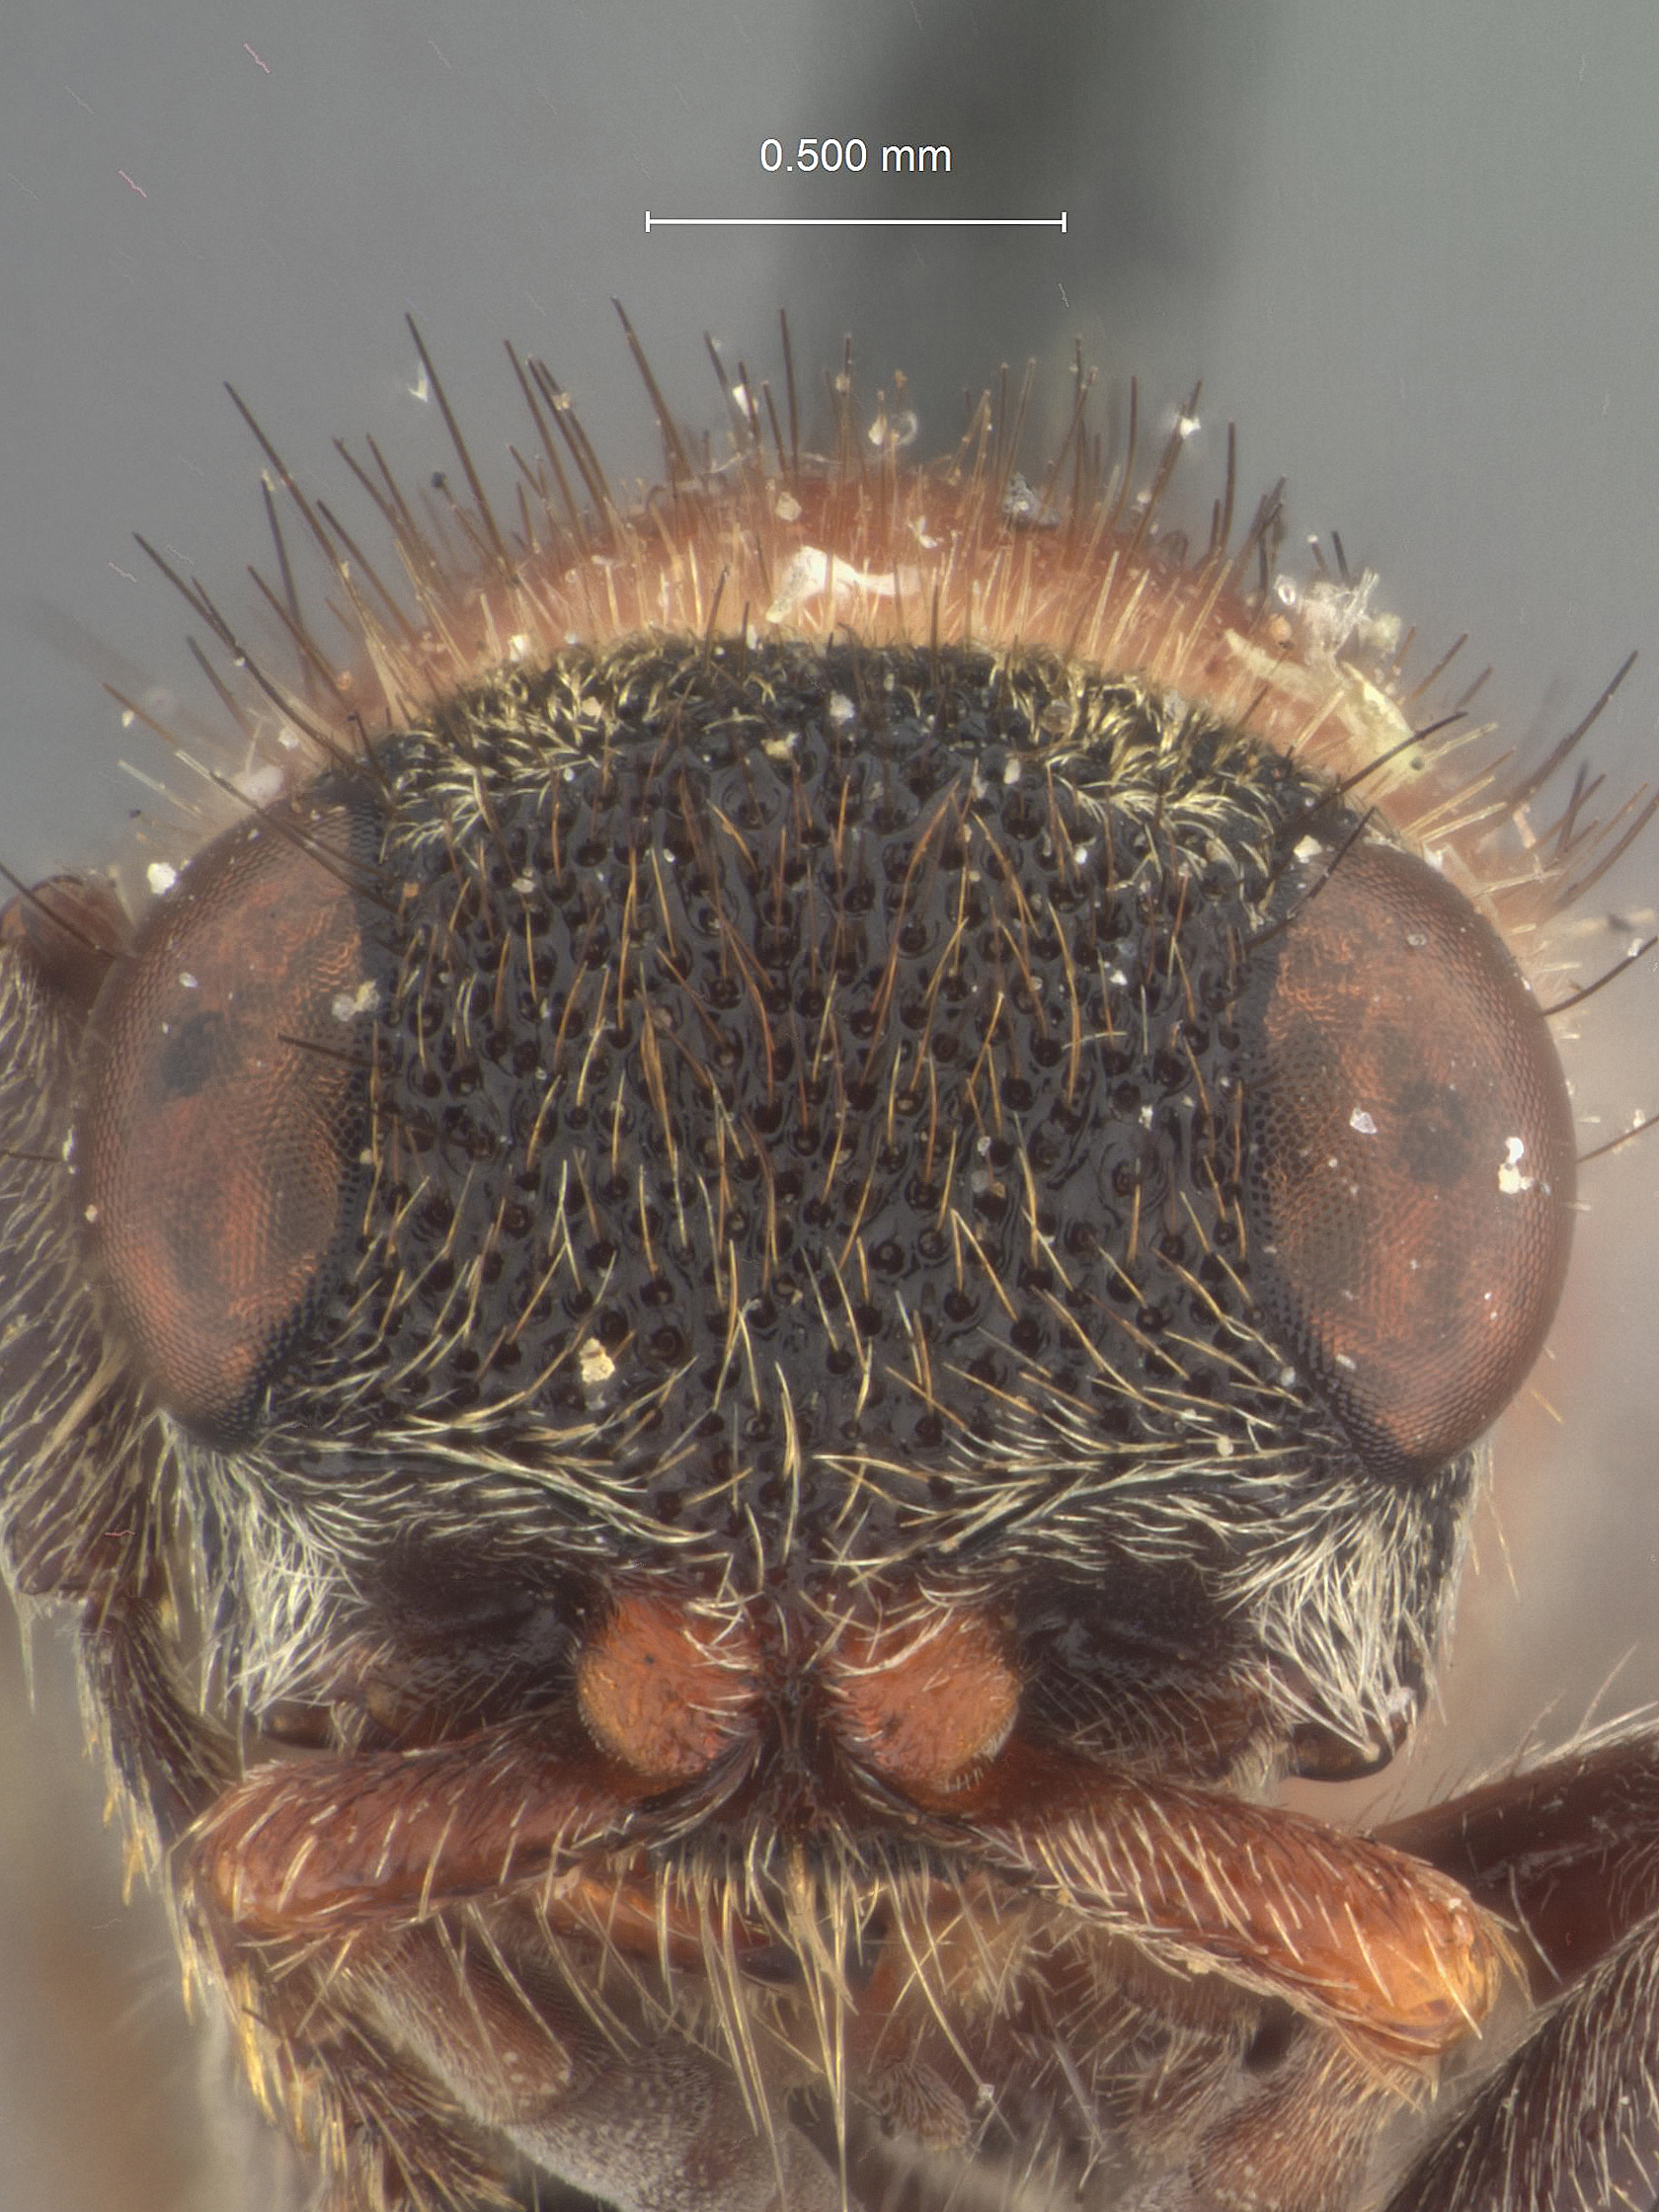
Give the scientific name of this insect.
Timulla fiebrigi
